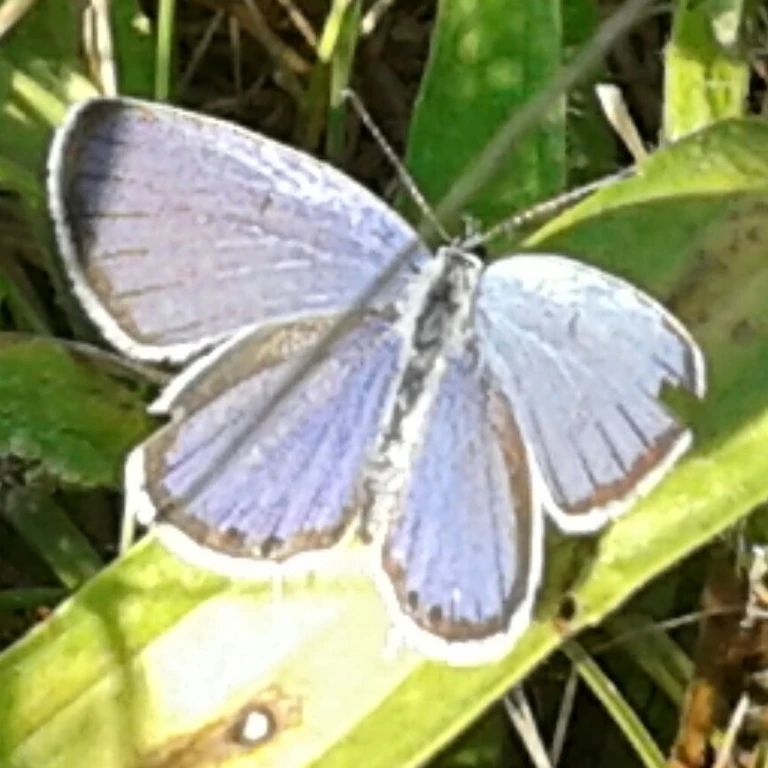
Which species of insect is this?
Cupido argiades (also Elkalyce argiades)
